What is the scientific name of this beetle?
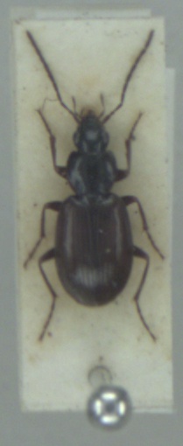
Agonum fuliginosum
